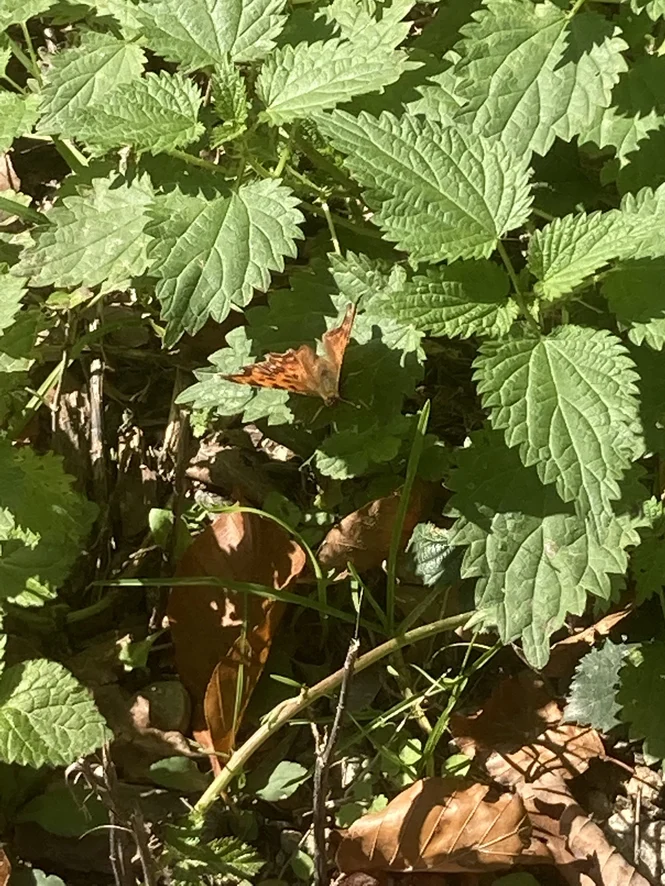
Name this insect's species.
Polygonia c-album
